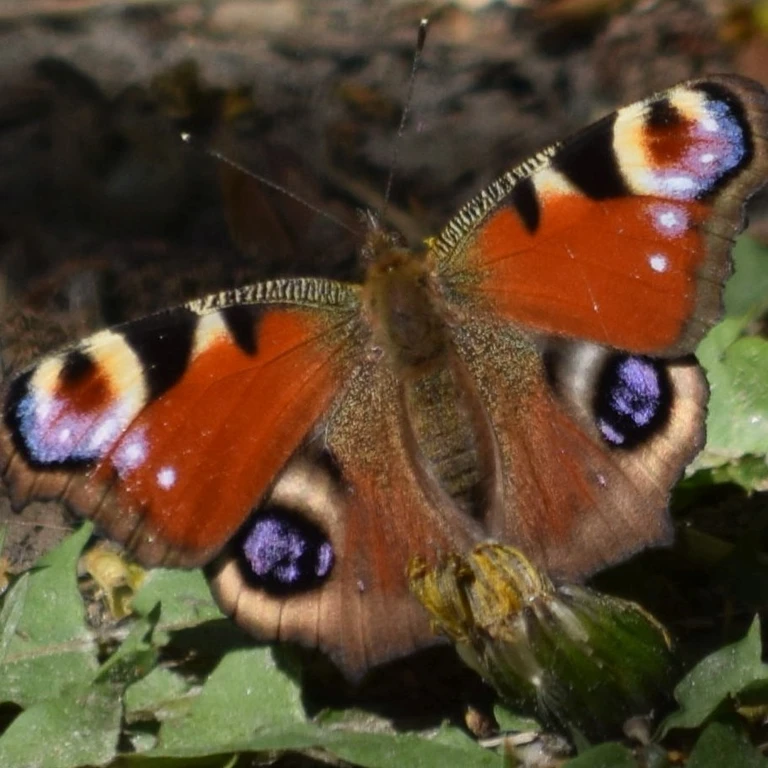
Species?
Aglais io
